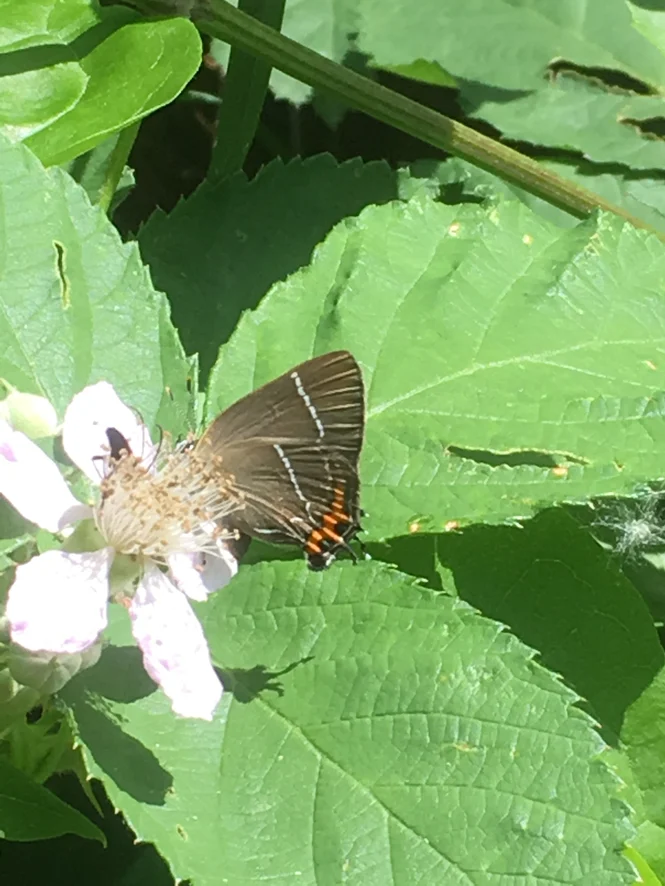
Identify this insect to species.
Satyrium w-album
